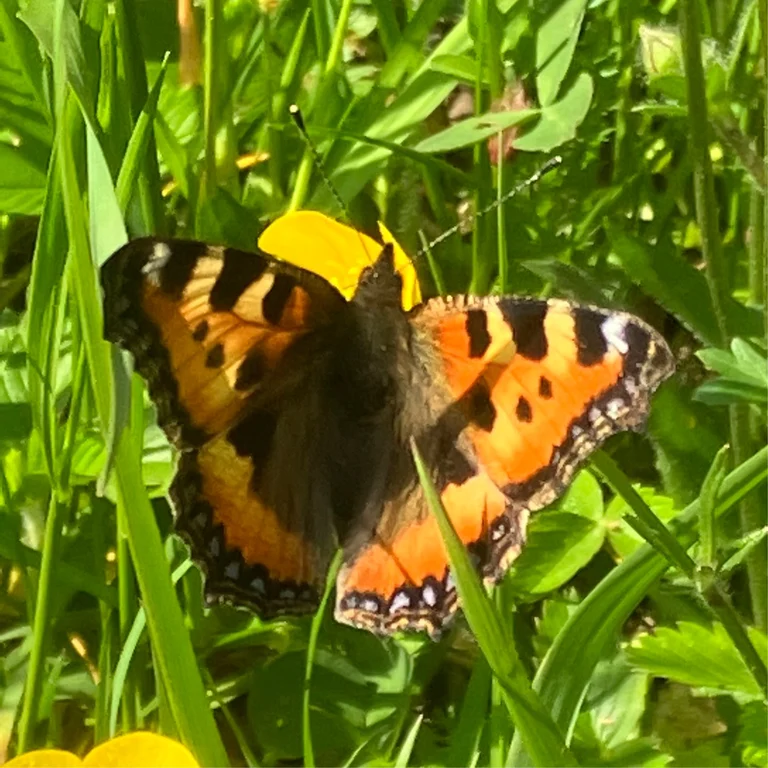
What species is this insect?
Aglais urticae
